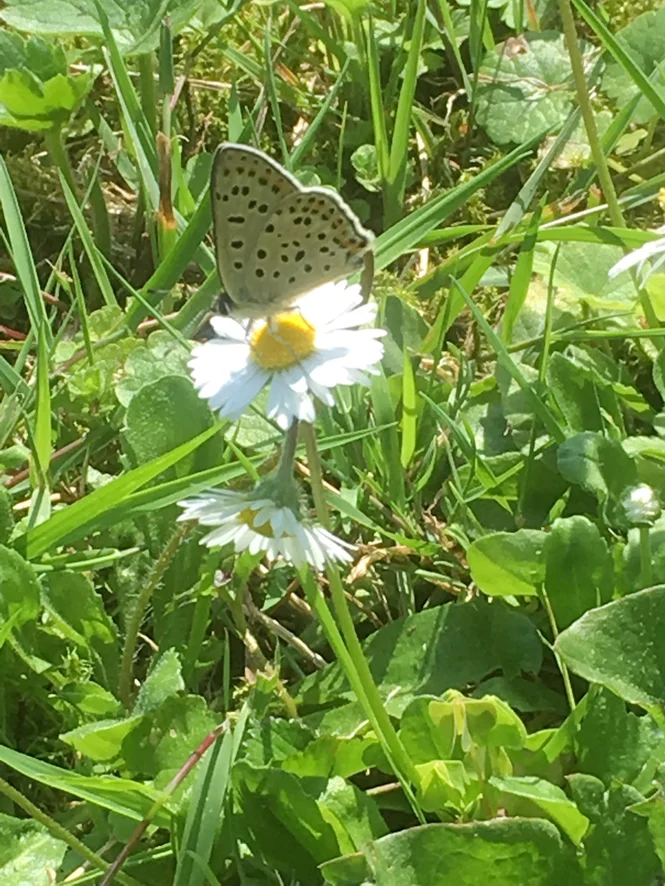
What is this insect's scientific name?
Lycaena tityrus (also Loweia tityrus)
